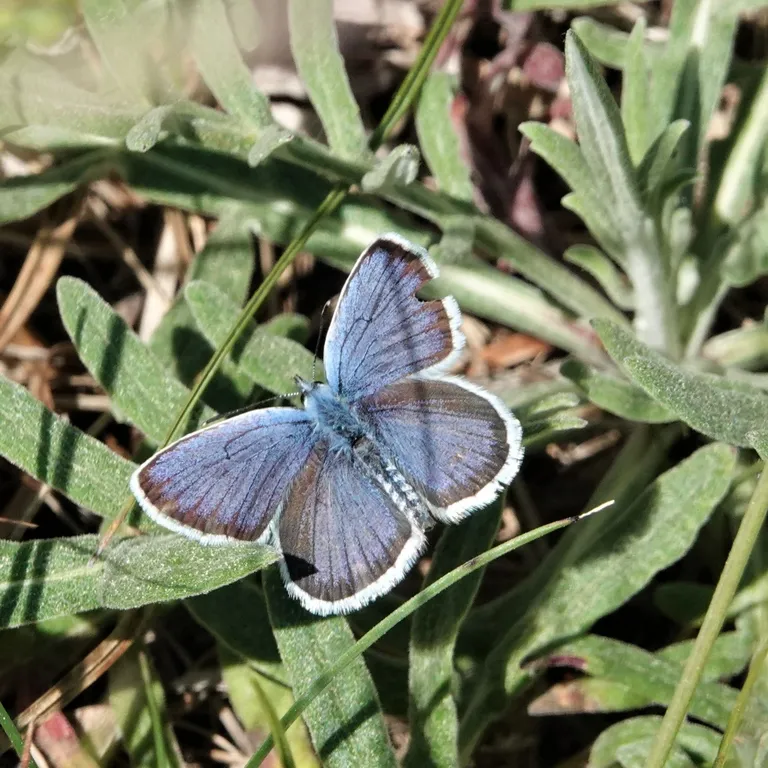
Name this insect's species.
Plebejus argus
